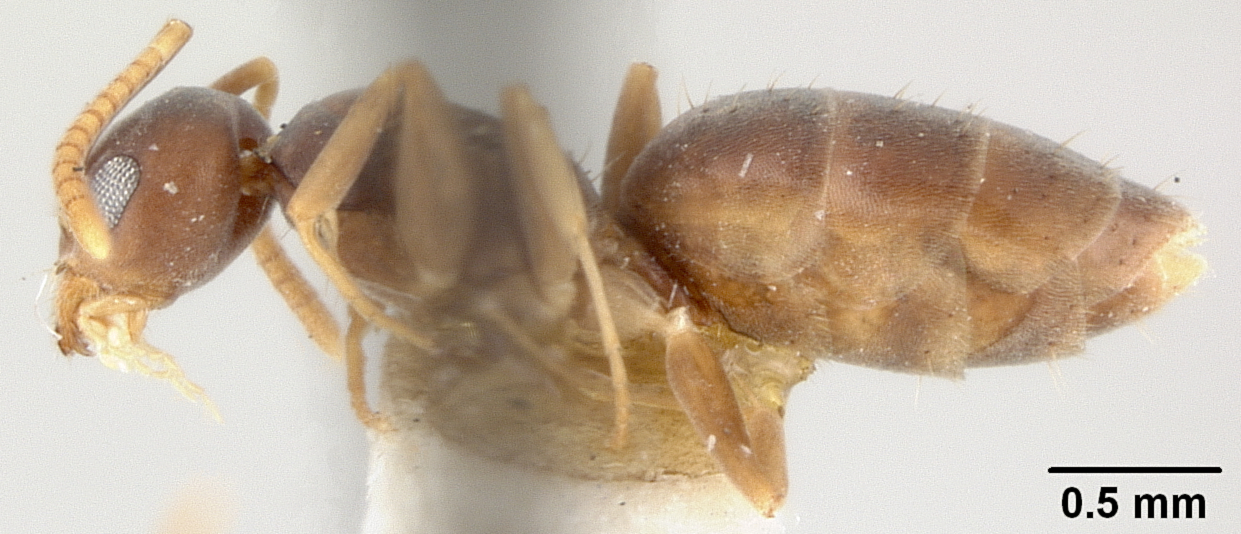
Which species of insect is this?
Technomyrmex albipes
